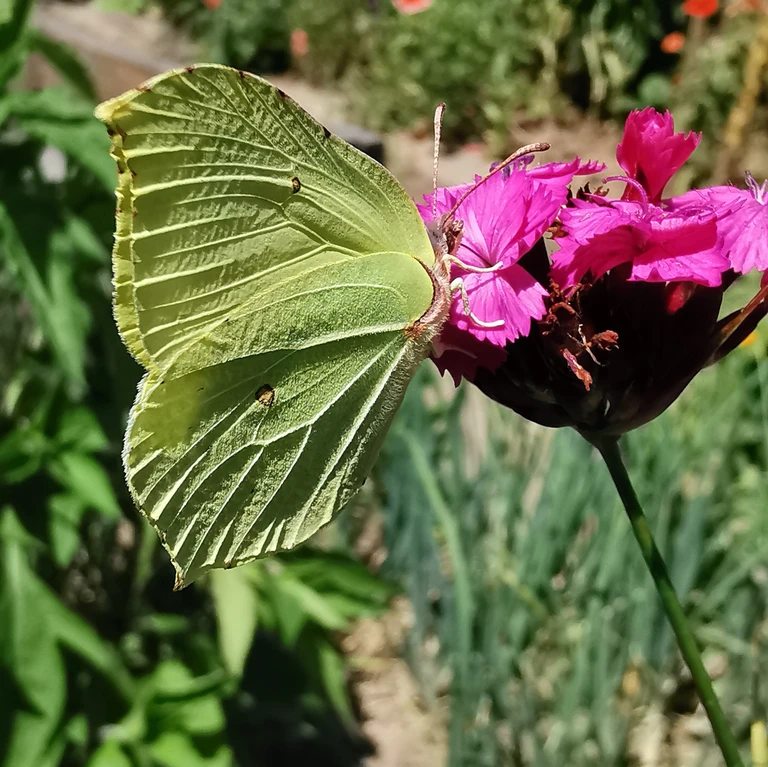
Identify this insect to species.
Gonepteryx rhamni
